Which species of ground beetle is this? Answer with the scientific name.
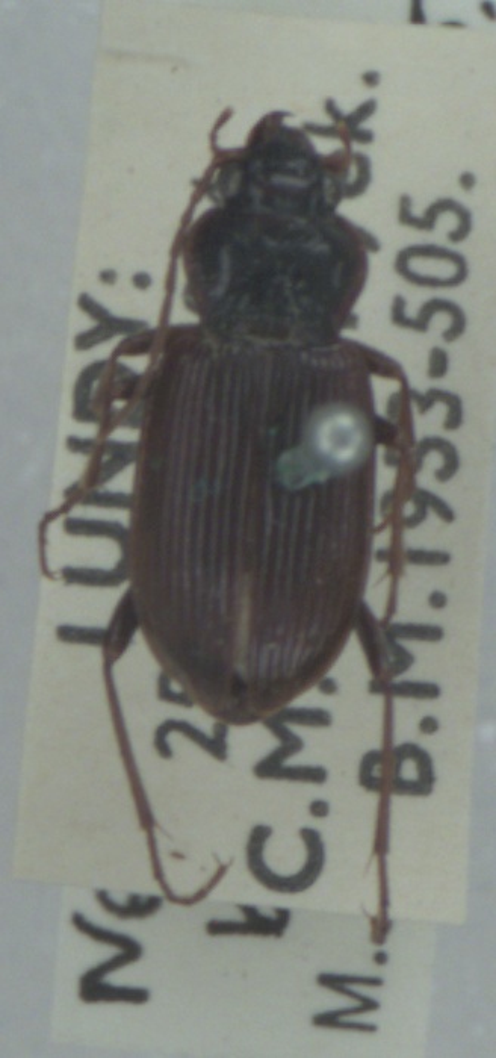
Nebria brevicollis
